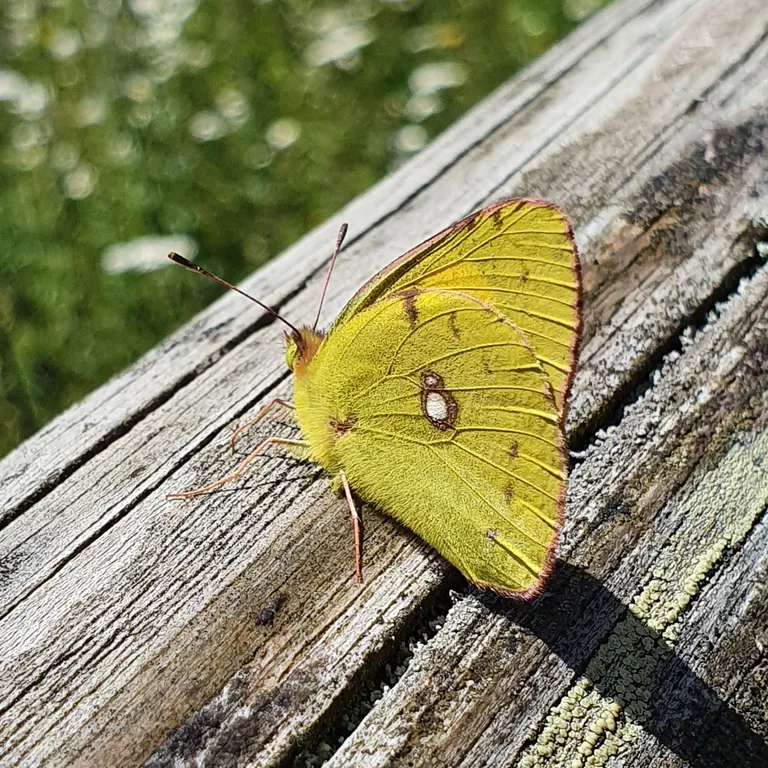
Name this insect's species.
Colias croceus
